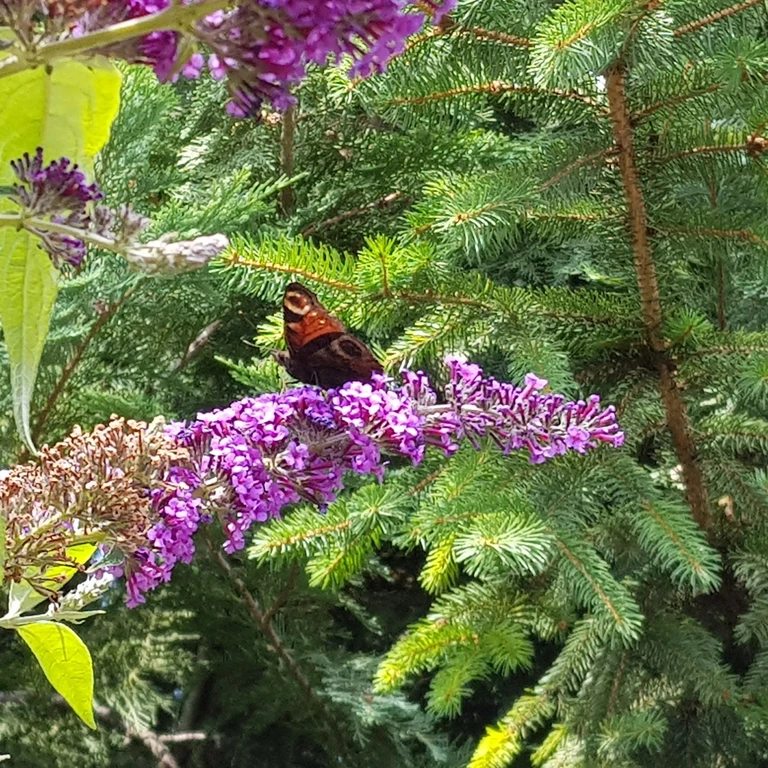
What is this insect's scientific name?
Aglais io
